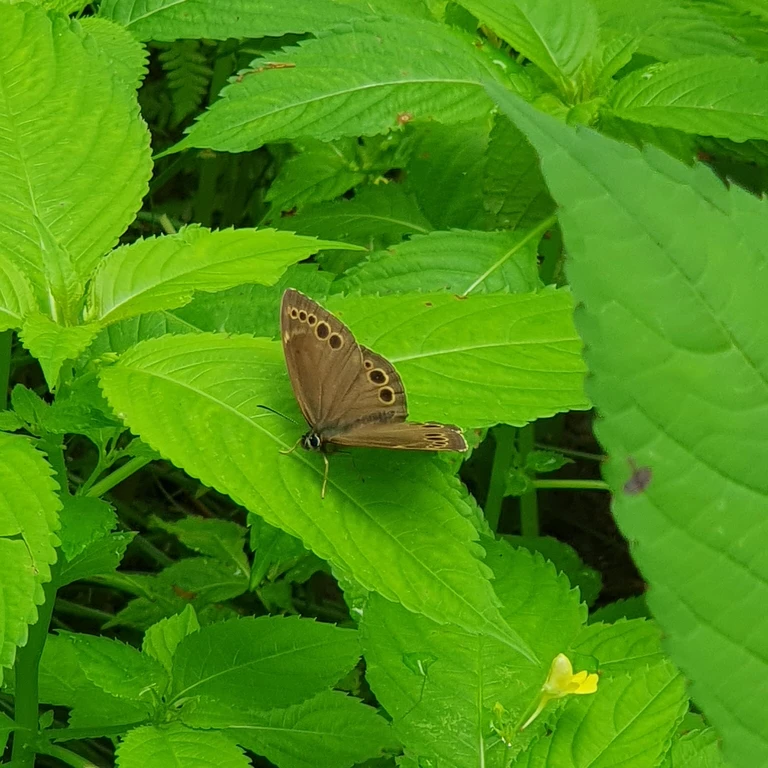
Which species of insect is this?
Lopinga achine (also Pararge achine)
